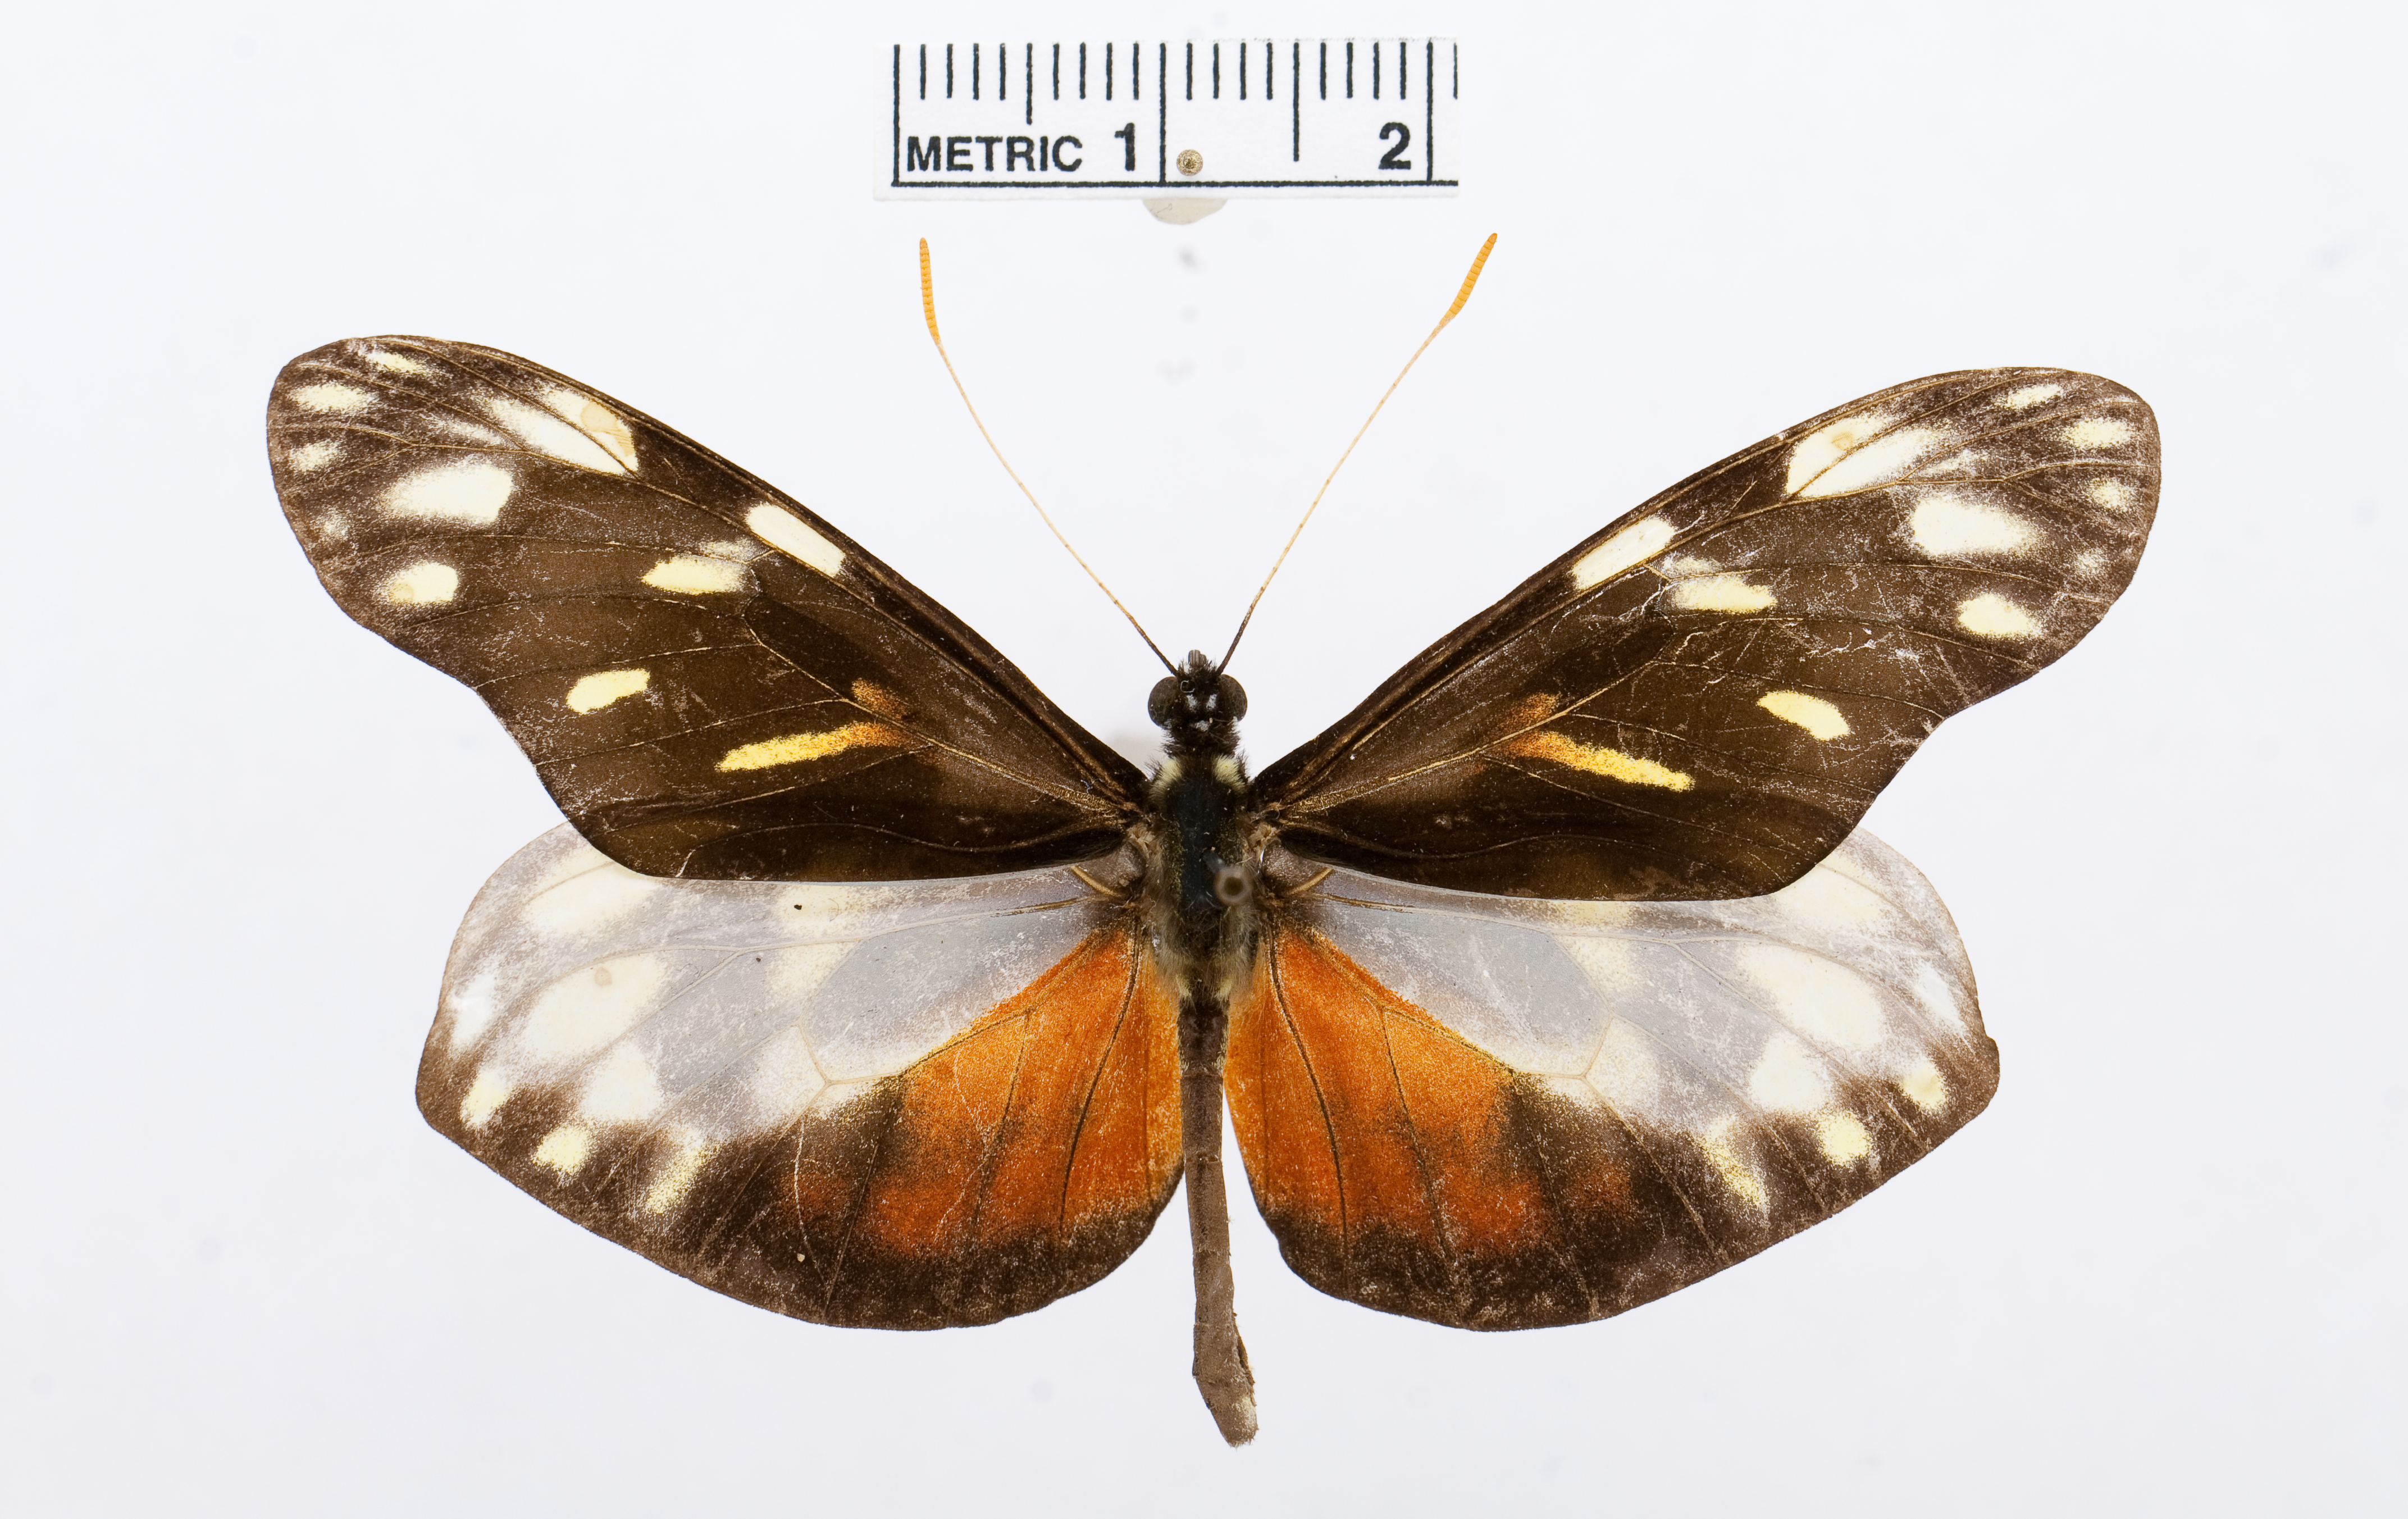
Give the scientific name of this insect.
Patia cordillera
